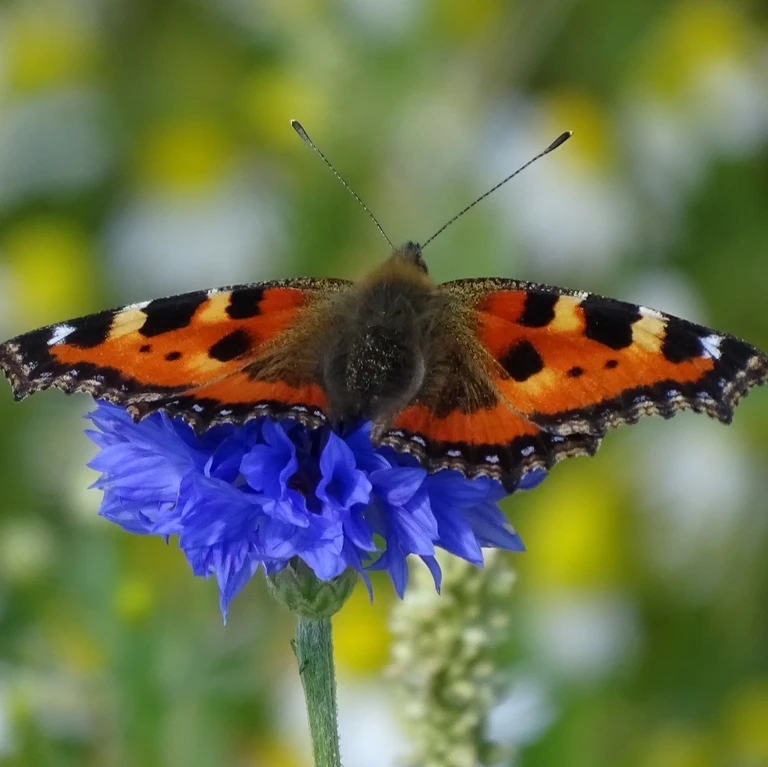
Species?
Aglais urticae
